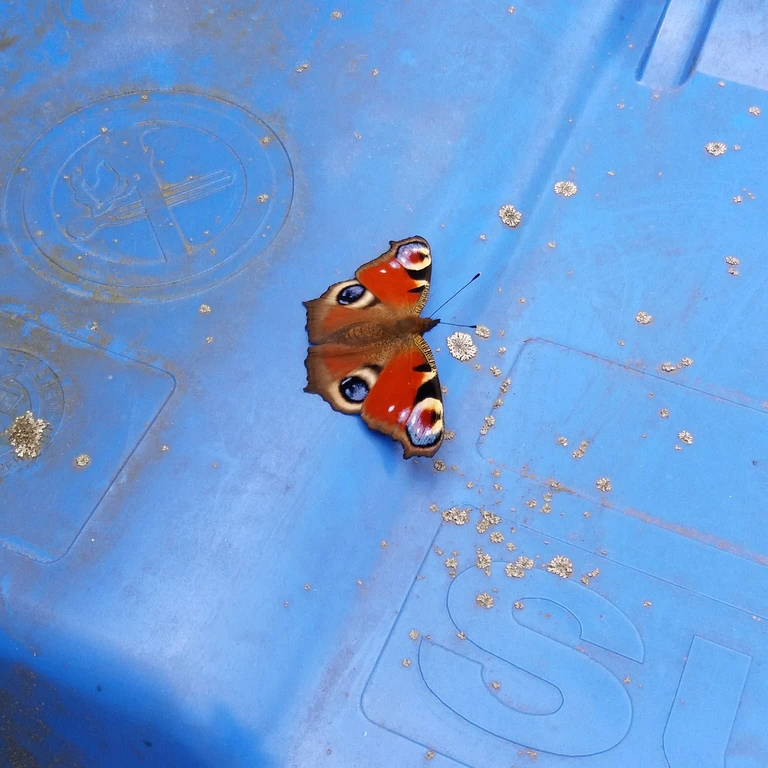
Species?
Aglais io
